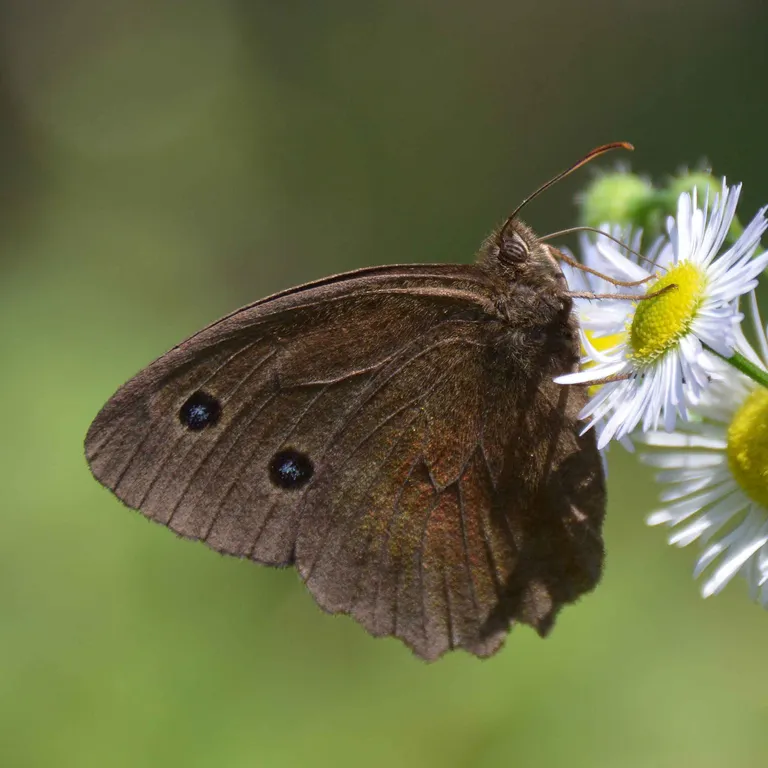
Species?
Minois dryas
